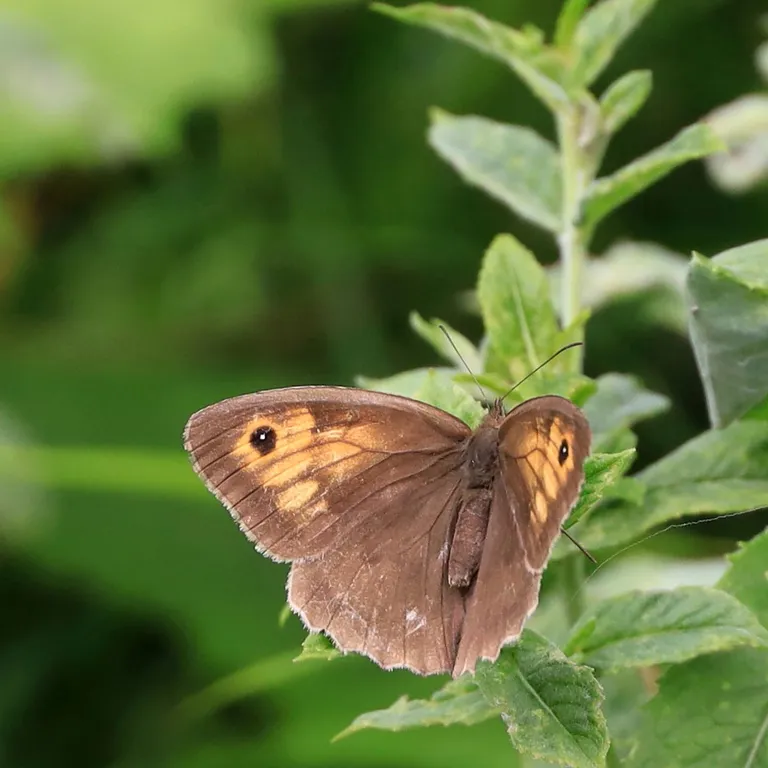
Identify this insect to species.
Maniola jurtina
